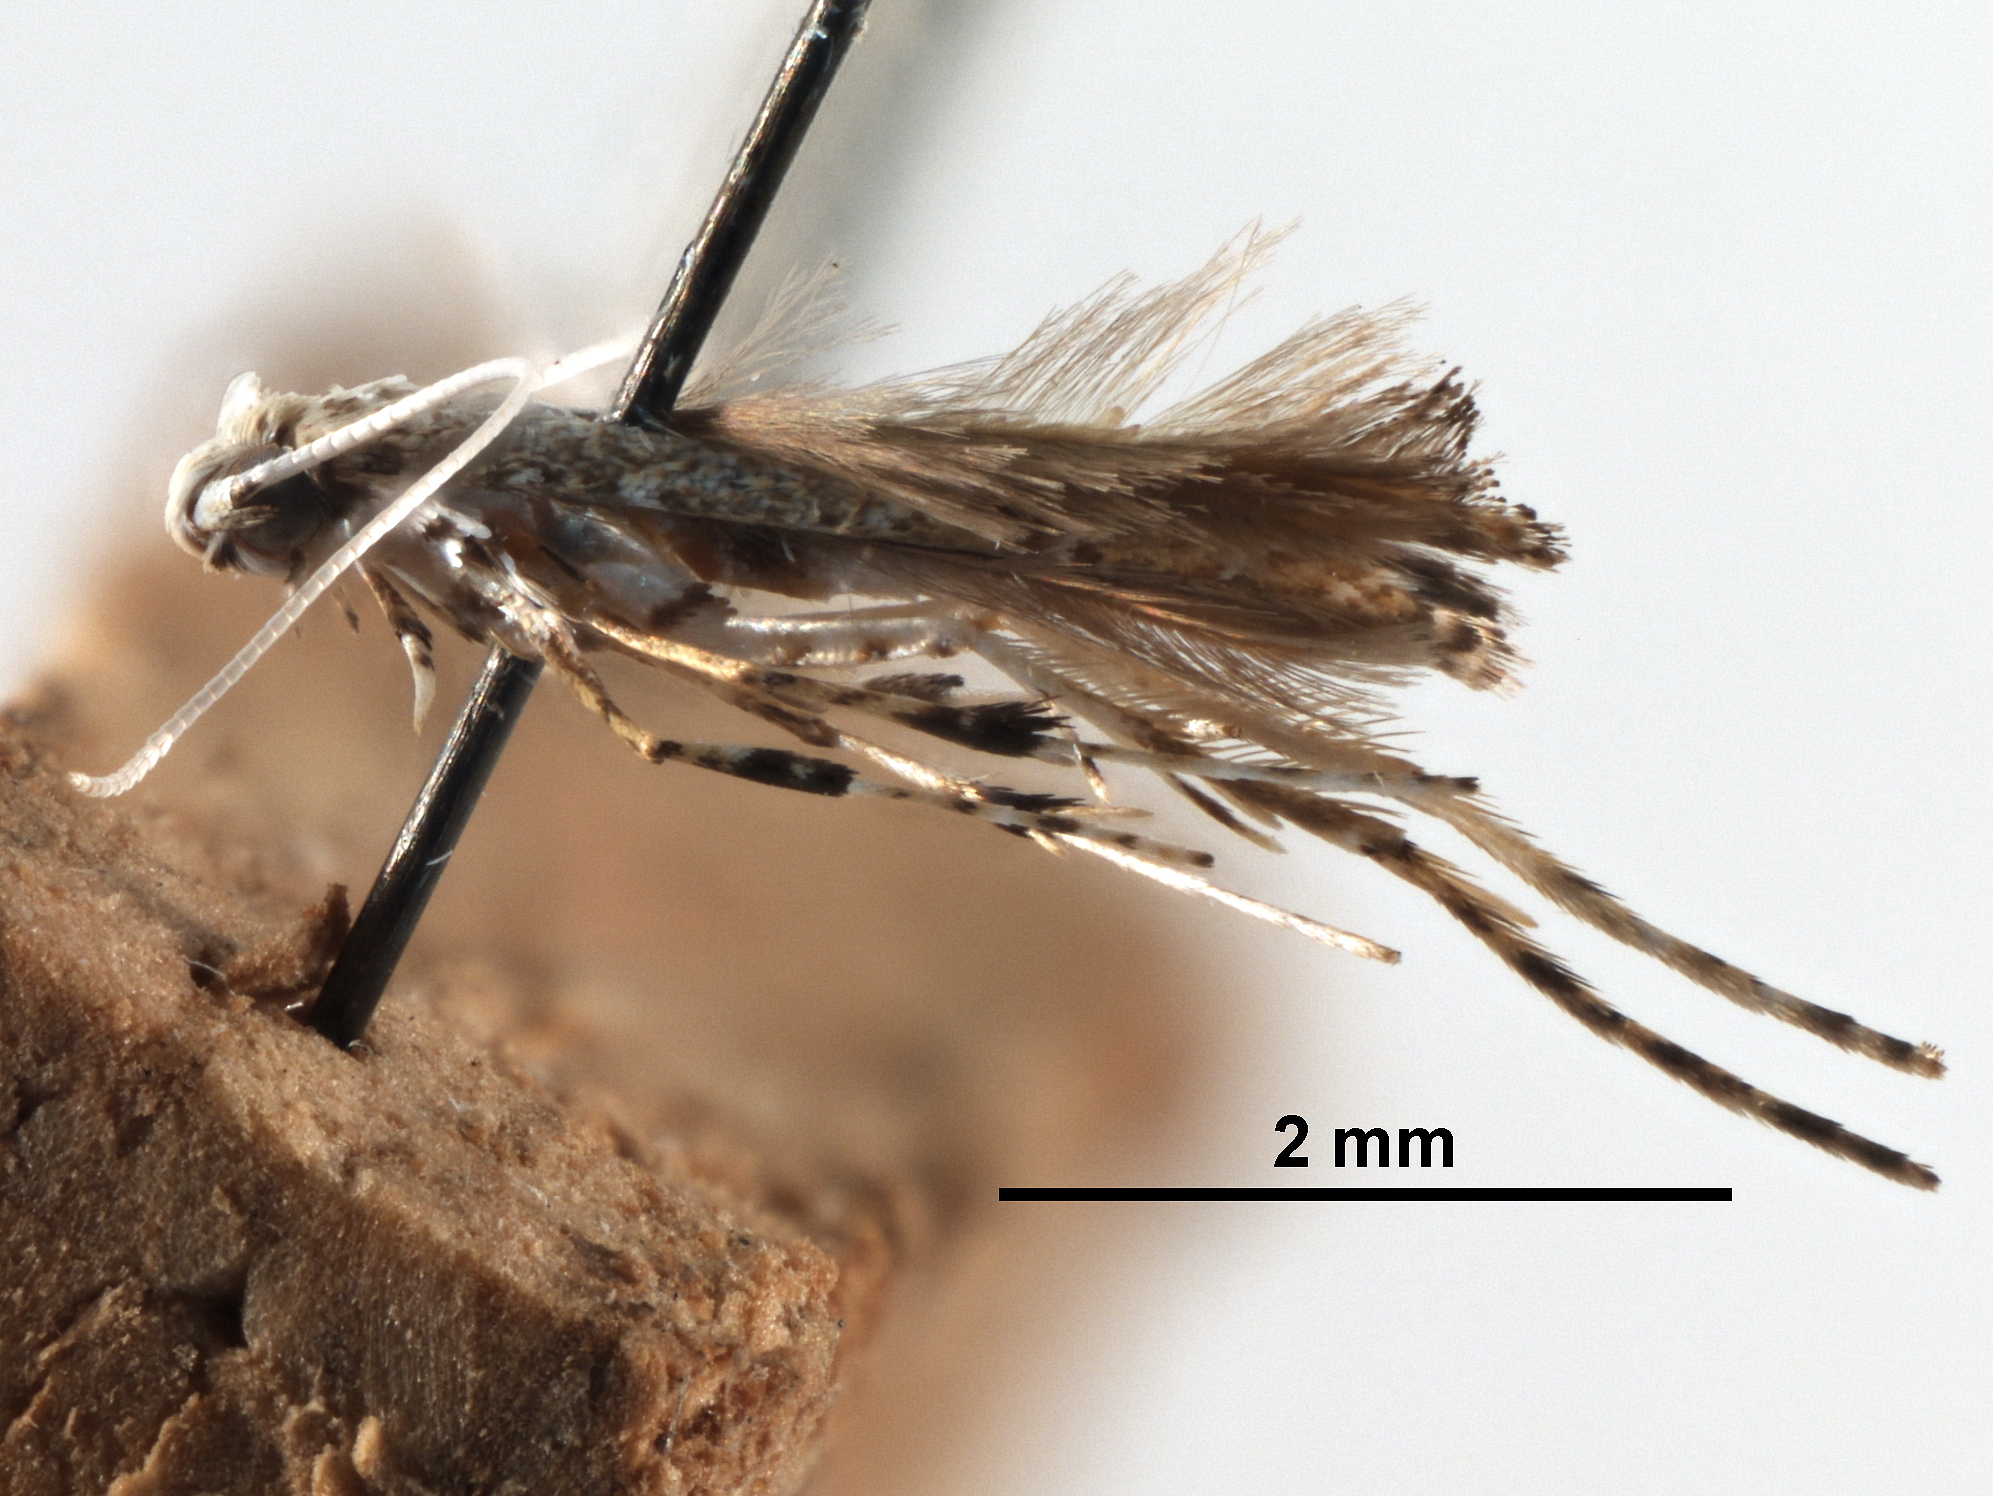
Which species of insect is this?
Chilocampyla psidiella
